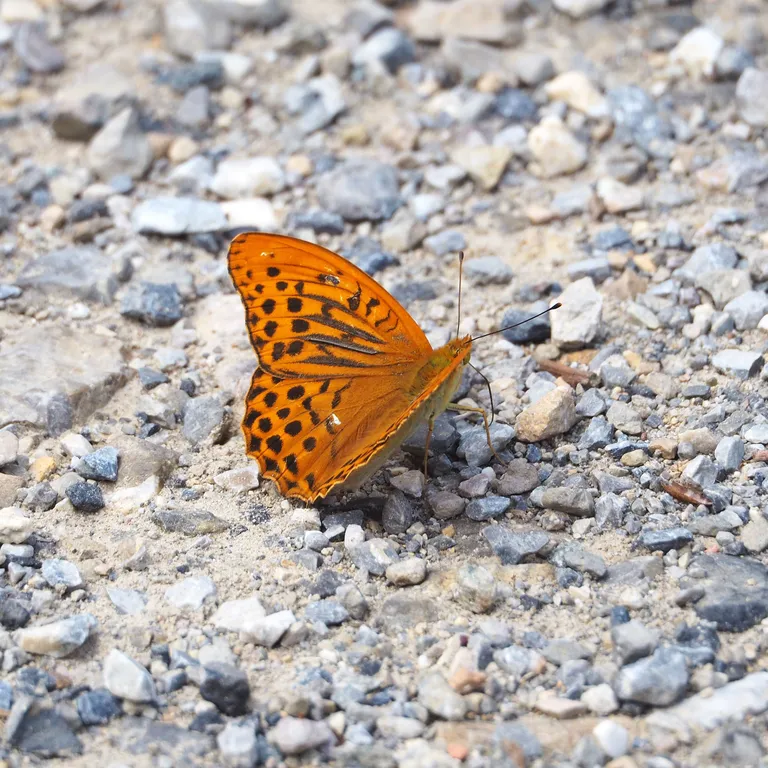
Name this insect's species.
Argynnis paphia
